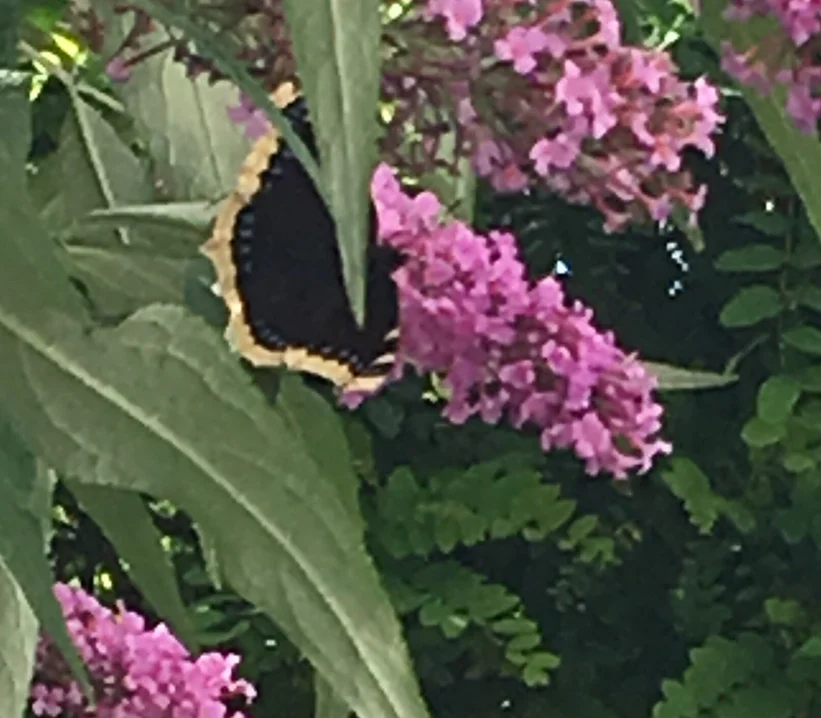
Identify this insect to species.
Nymphalis antiopa
